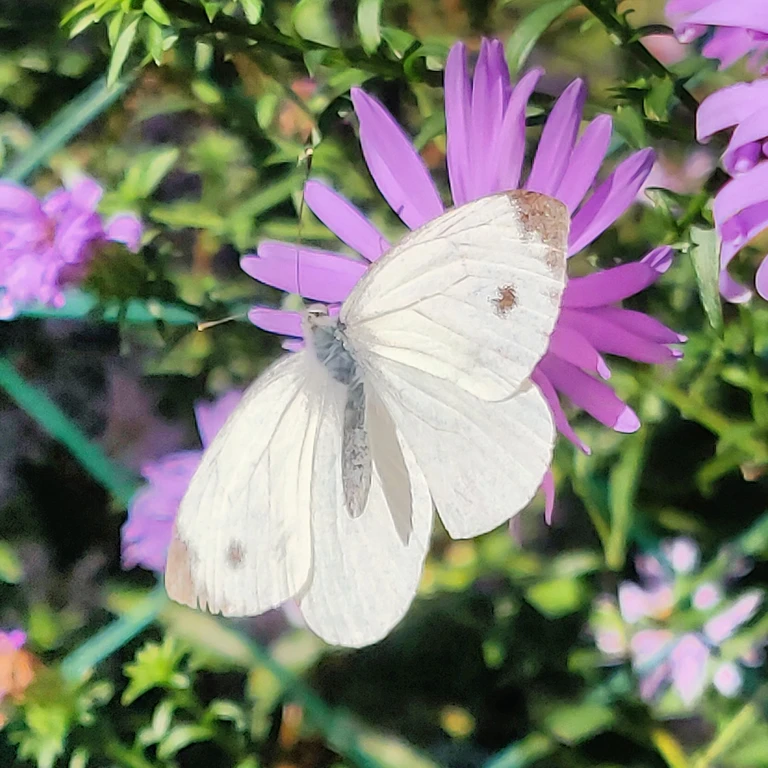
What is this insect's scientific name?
Pieris napi
